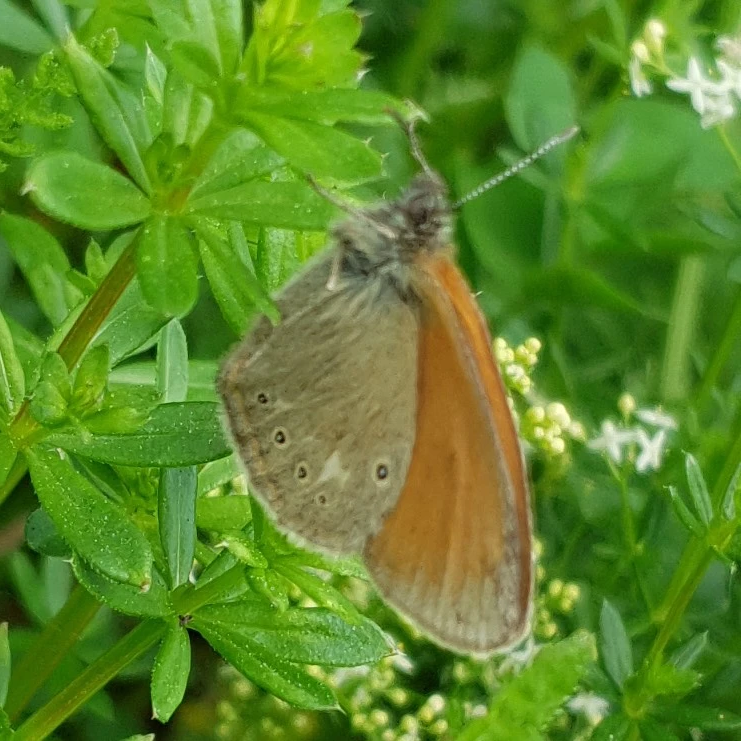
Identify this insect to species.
Coenonympha glycerion (also Coenonympha iphis)
